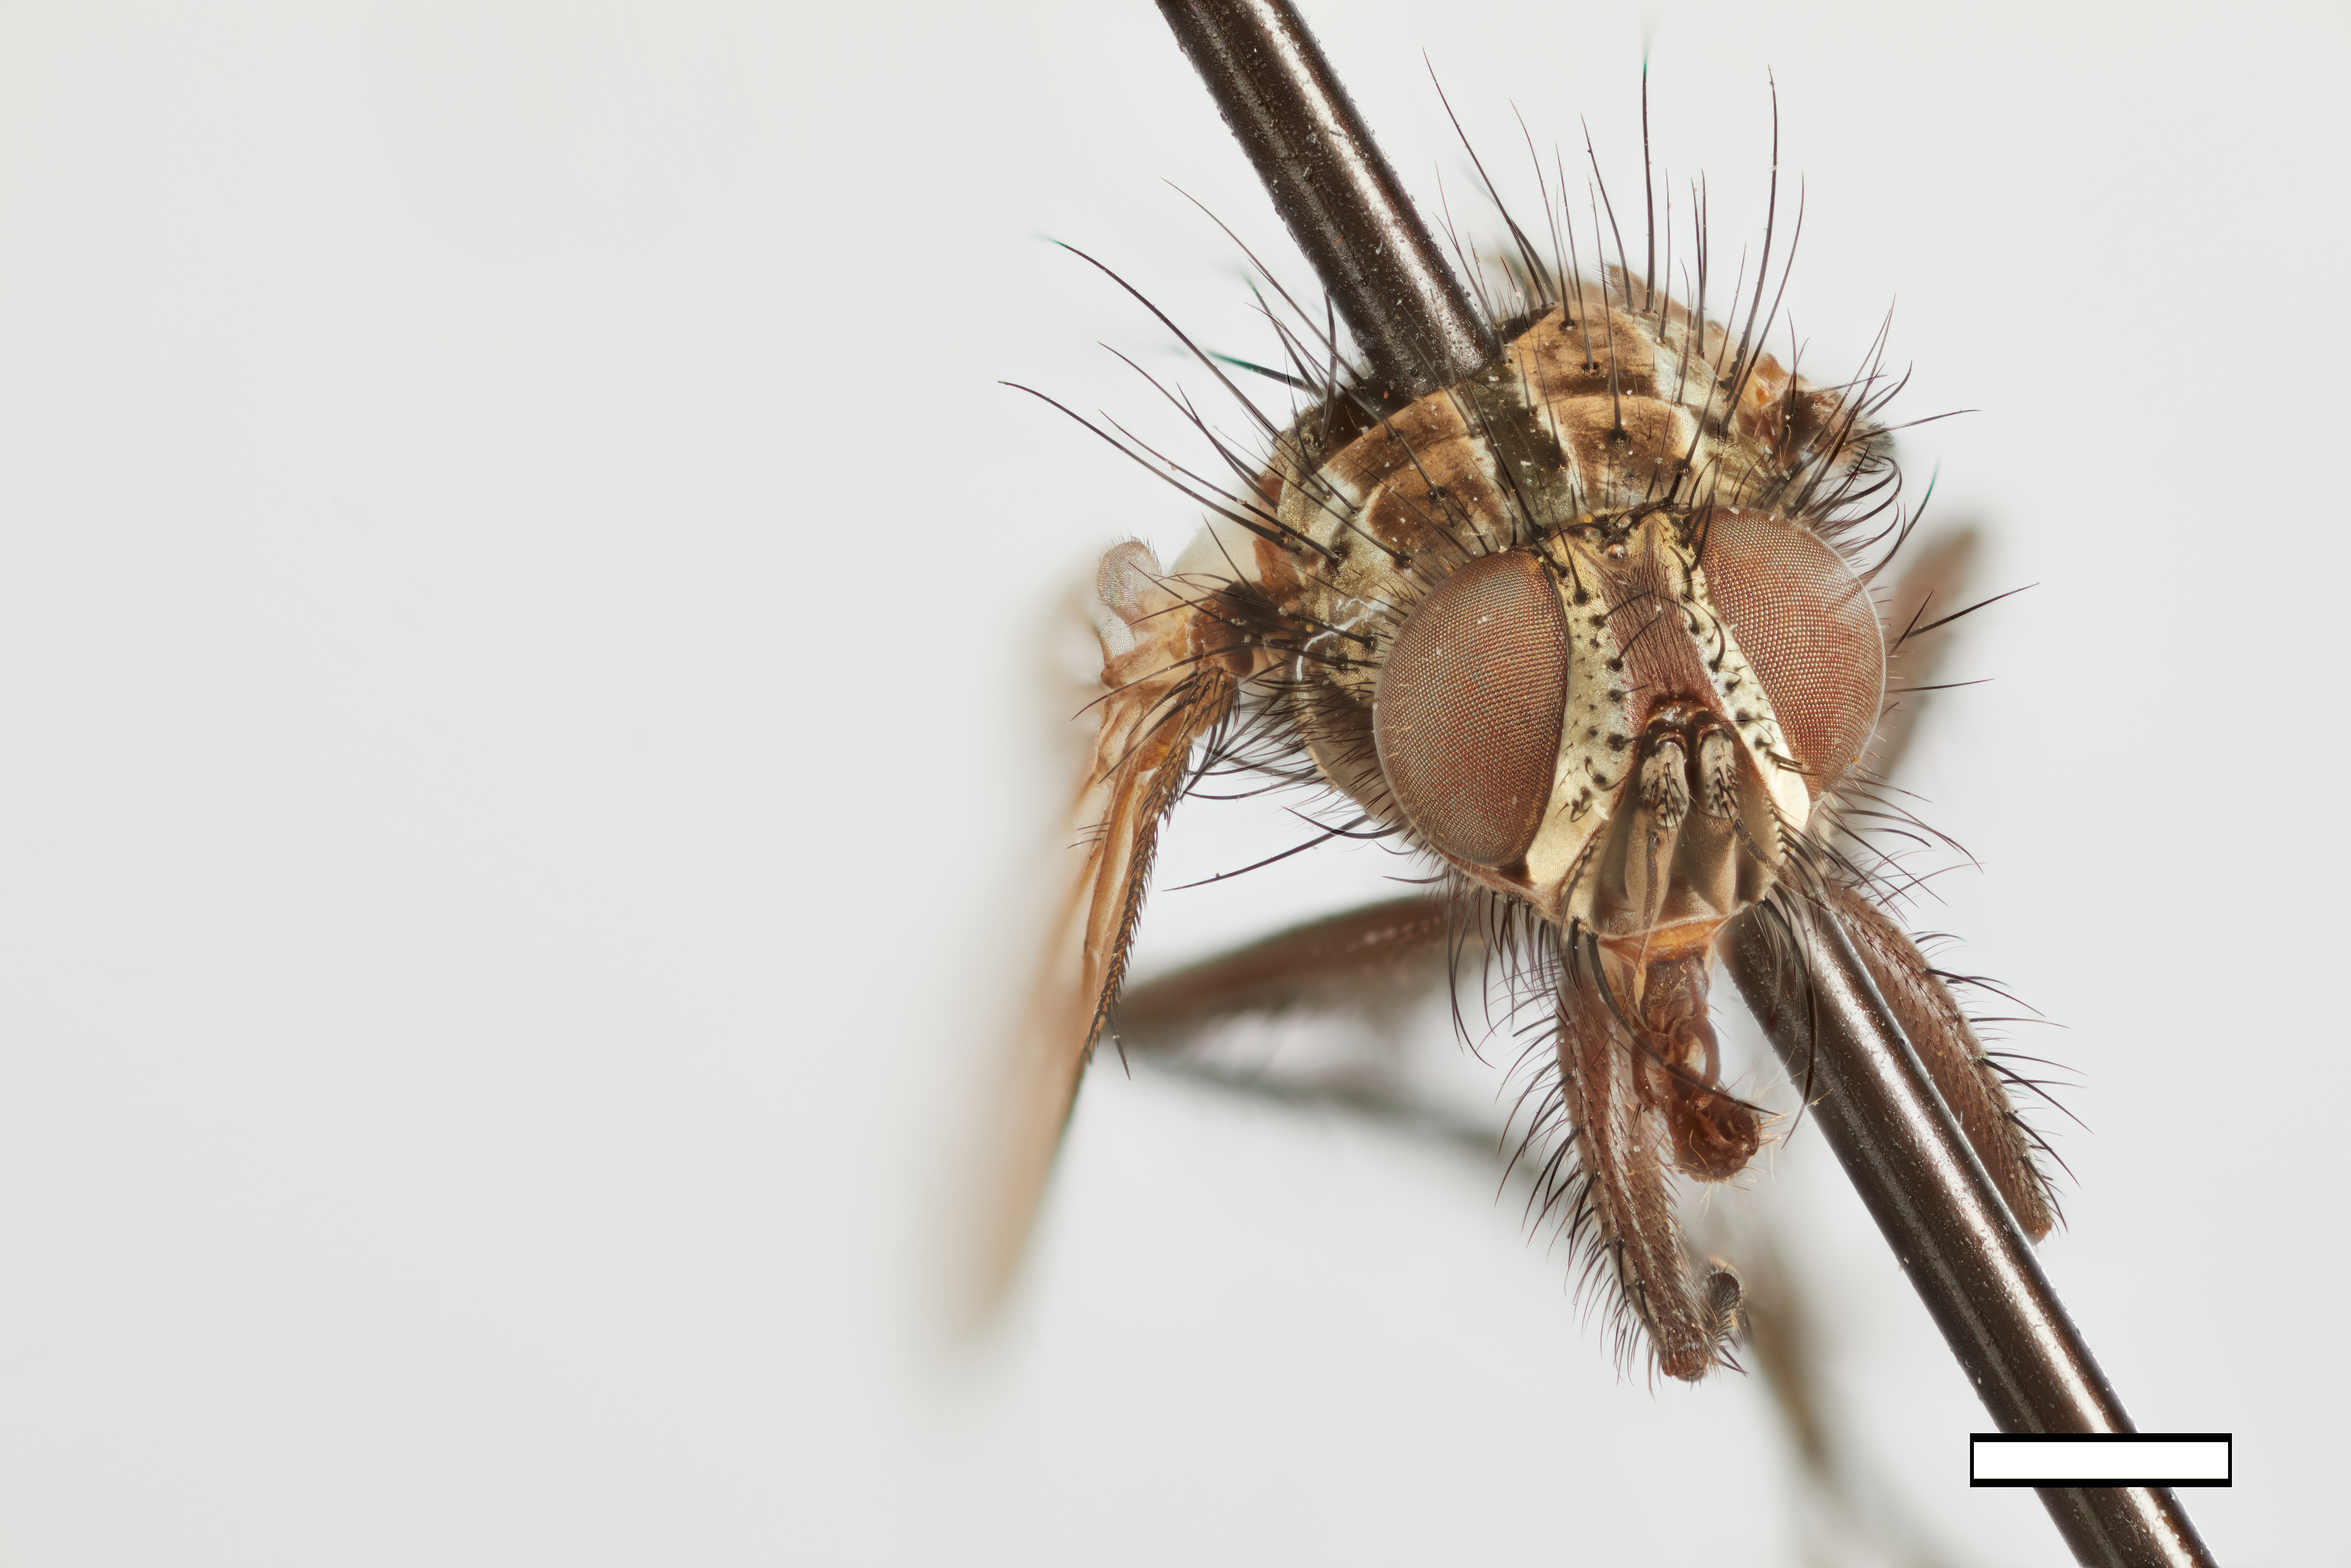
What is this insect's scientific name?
Sphalloglandulus unicus
